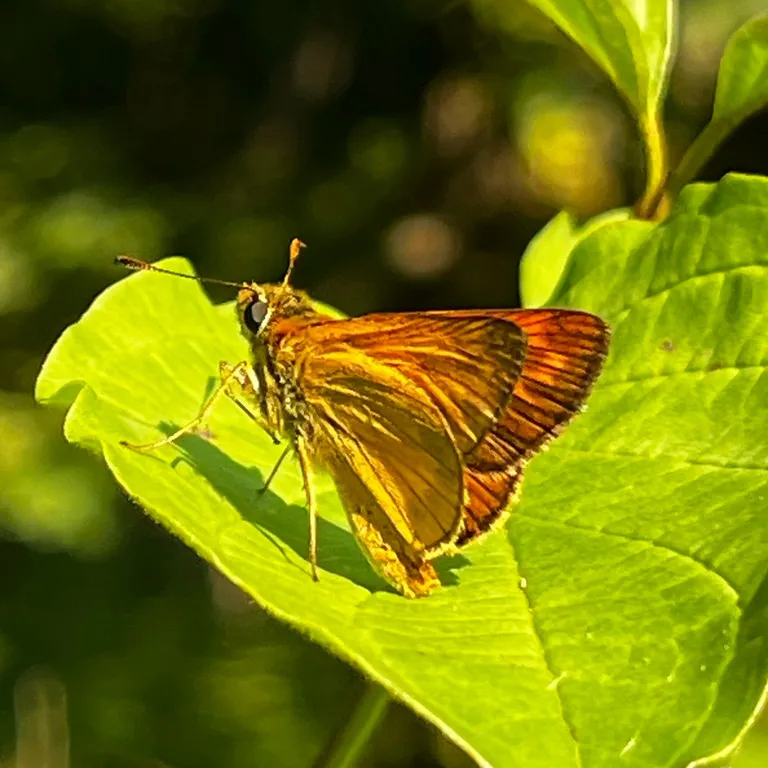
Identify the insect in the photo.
Ochlodes sylvanus (also Ochlodes venata)
